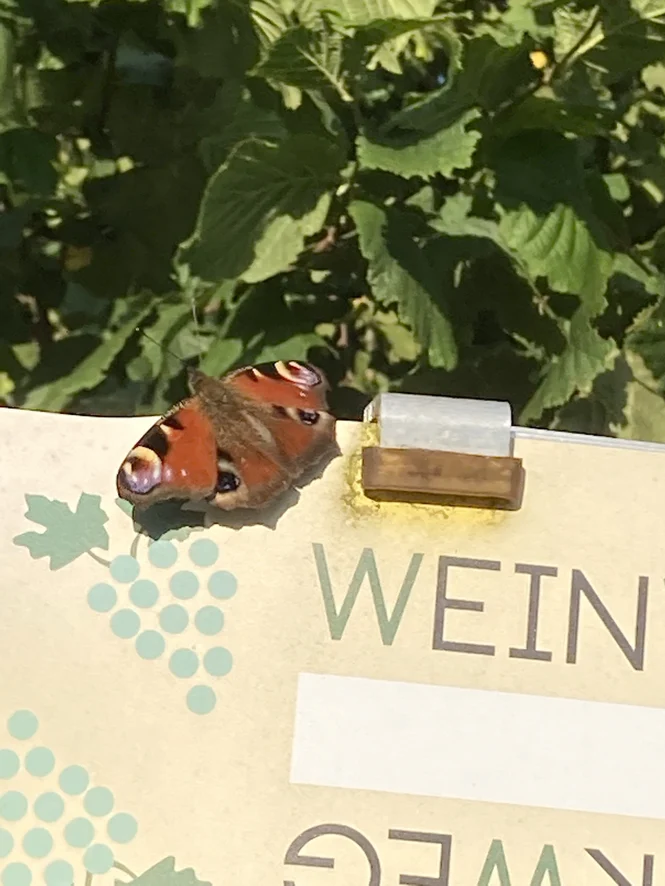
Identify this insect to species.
Aglais io
